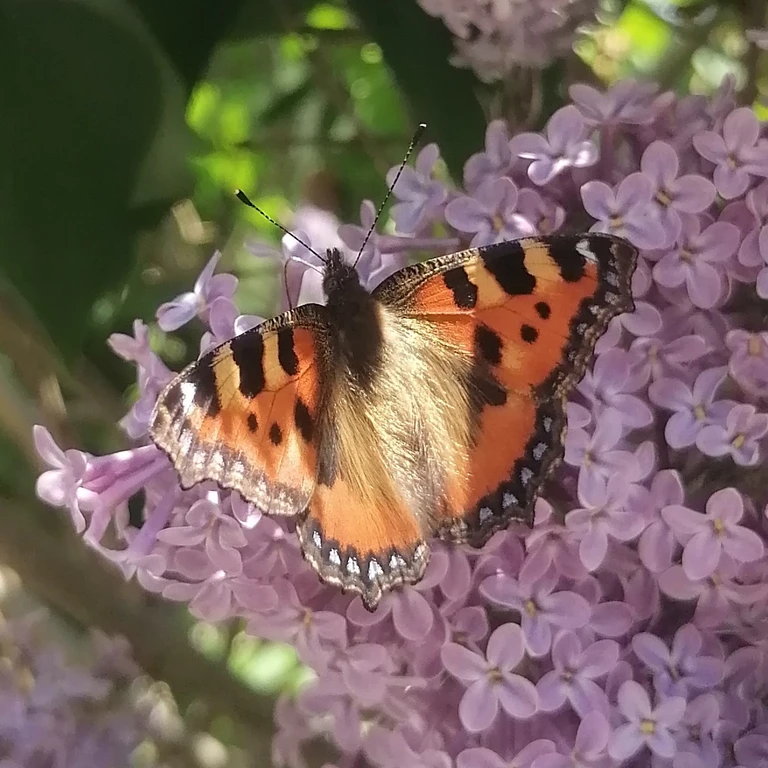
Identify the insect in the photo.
Aglais urticae
